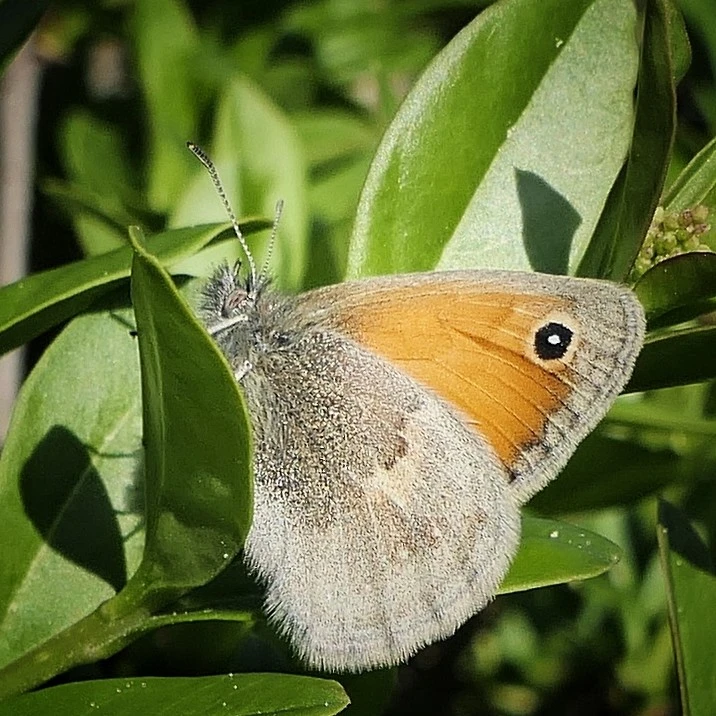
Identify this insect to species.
Coenonympha pamphilus
